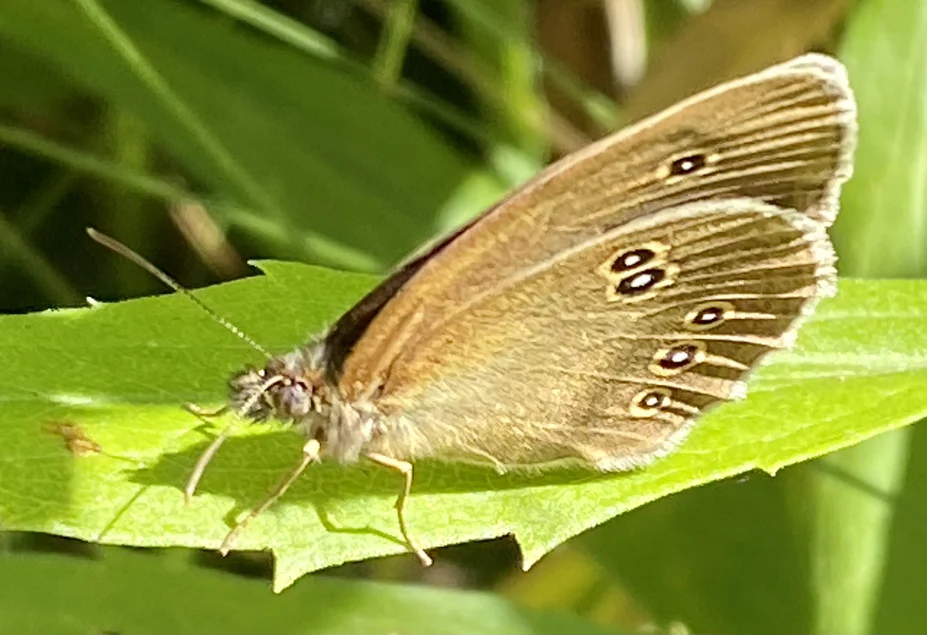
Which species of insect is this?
Aphantopus hyperantus
